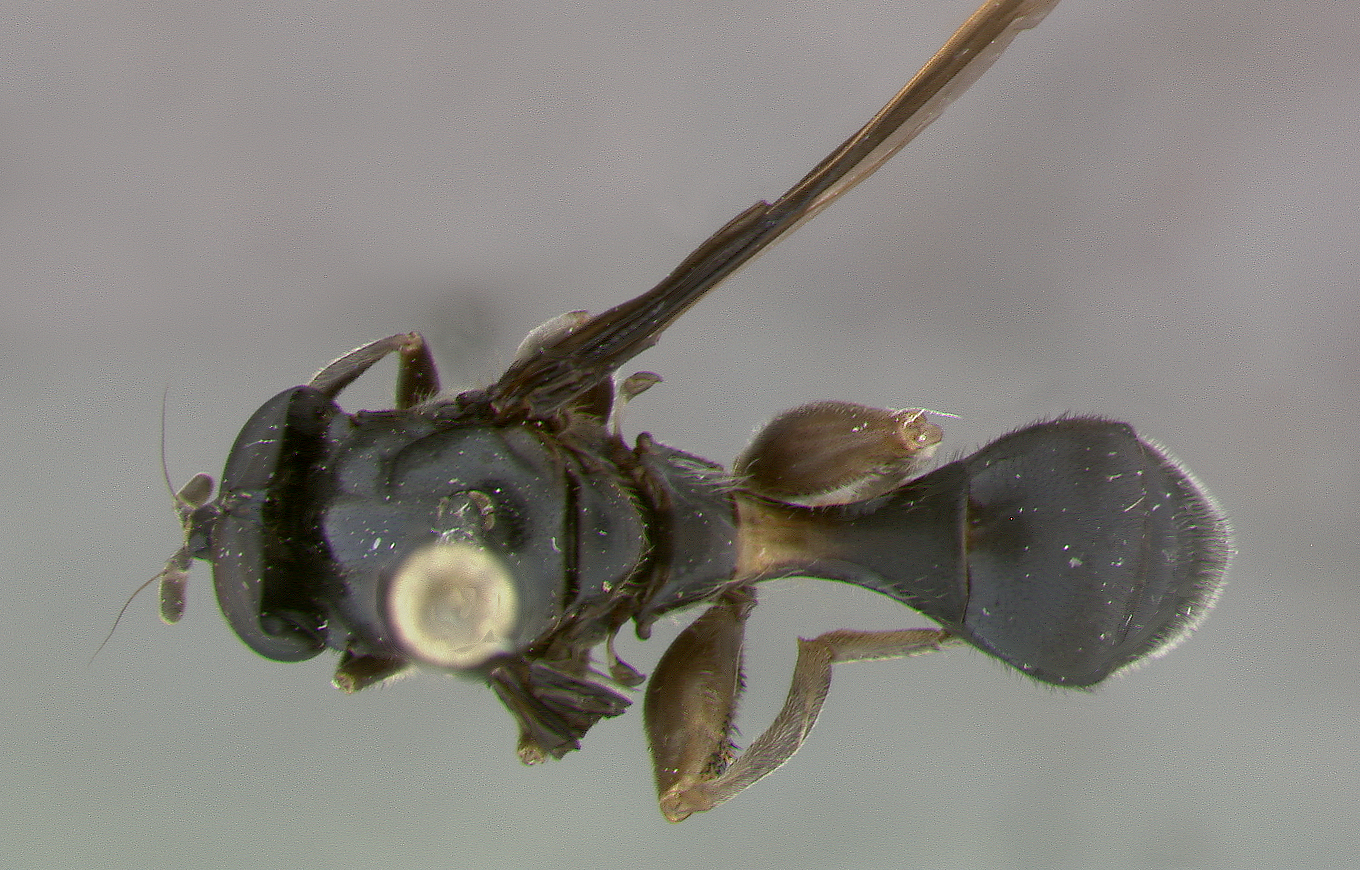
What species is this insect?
Sterphus gamezi
